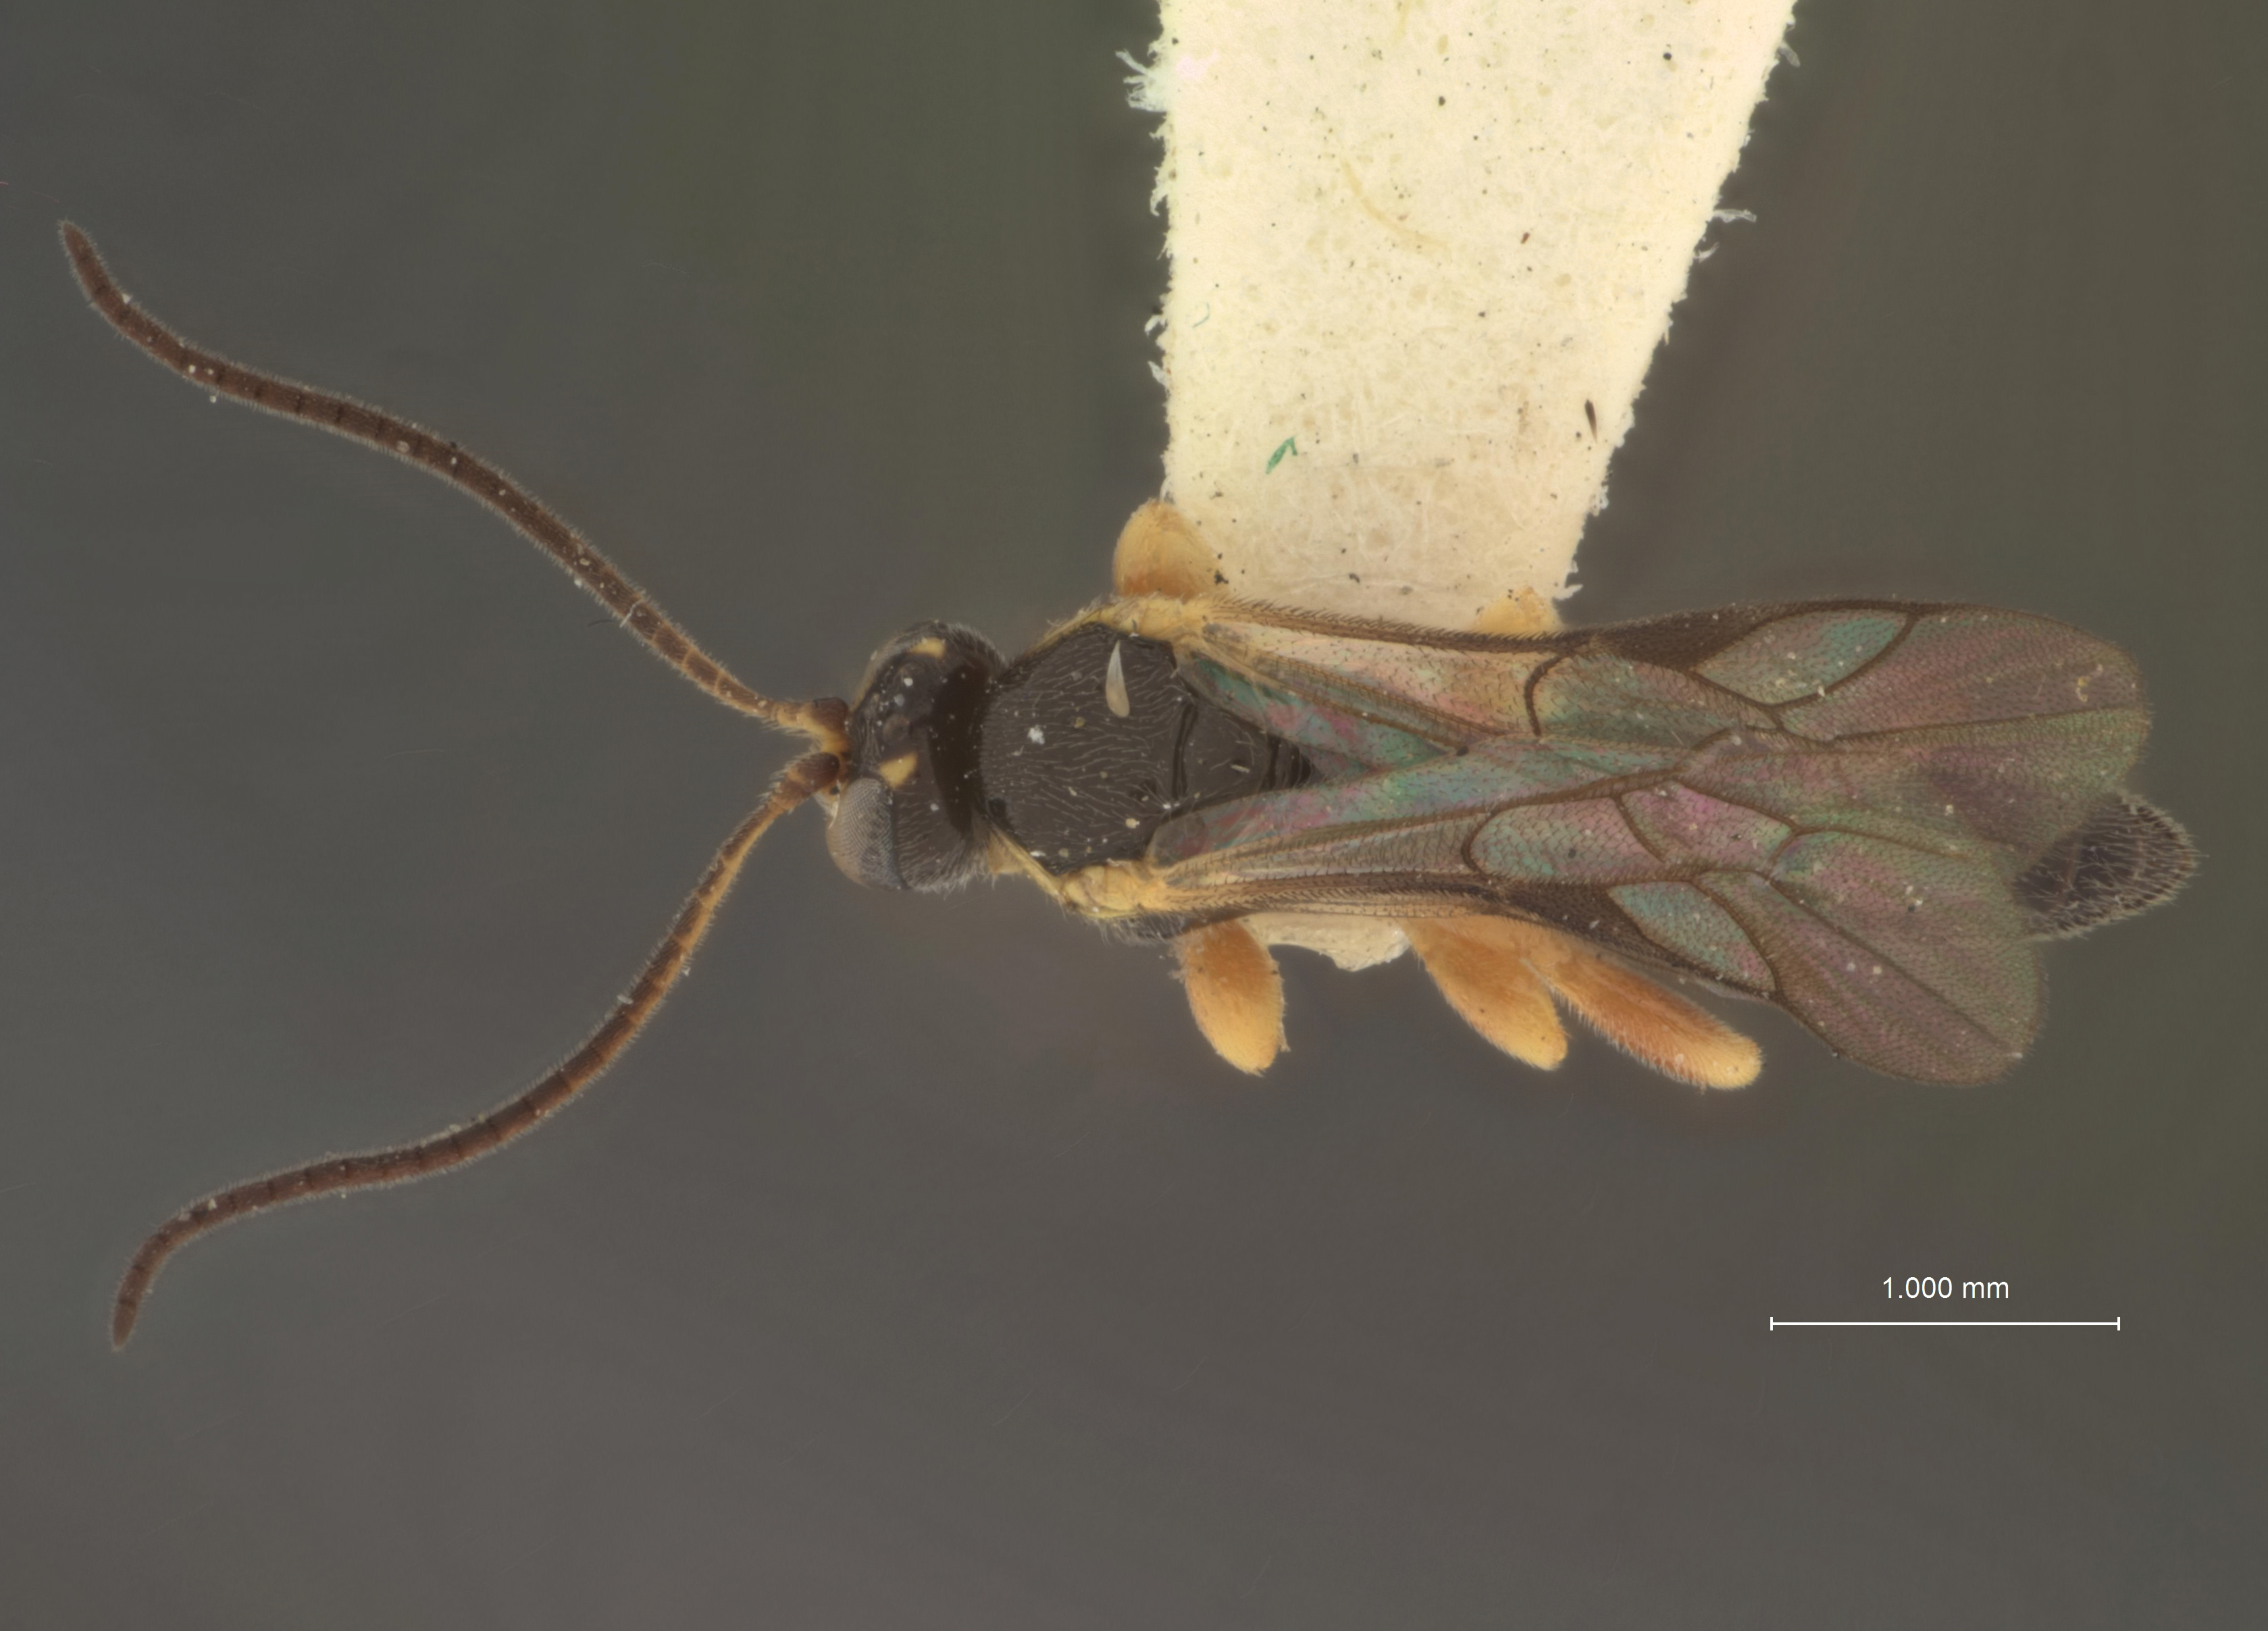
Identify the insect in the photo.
Exochus alpinus
